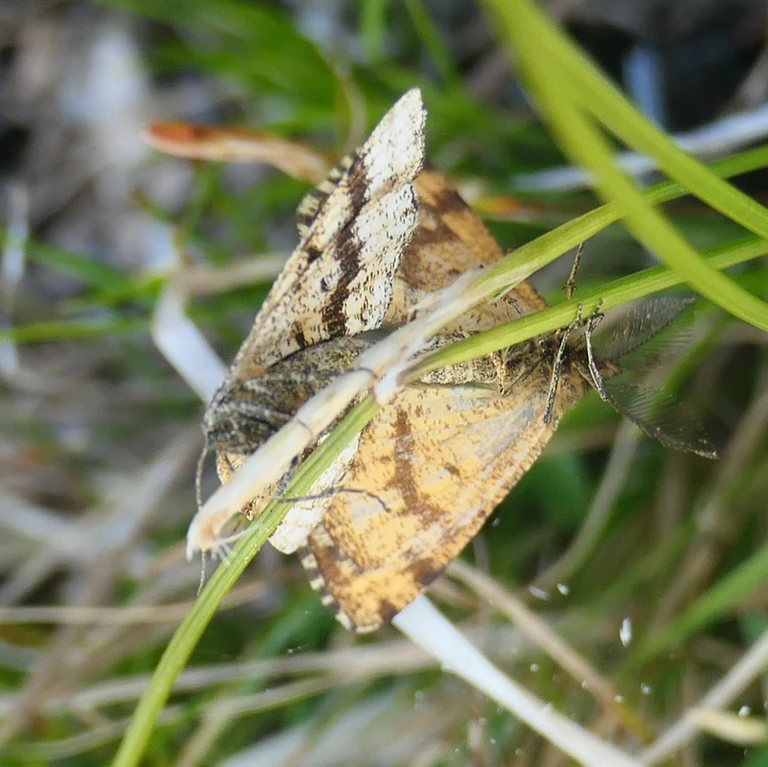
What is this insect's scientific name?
Ematurga atomaria
